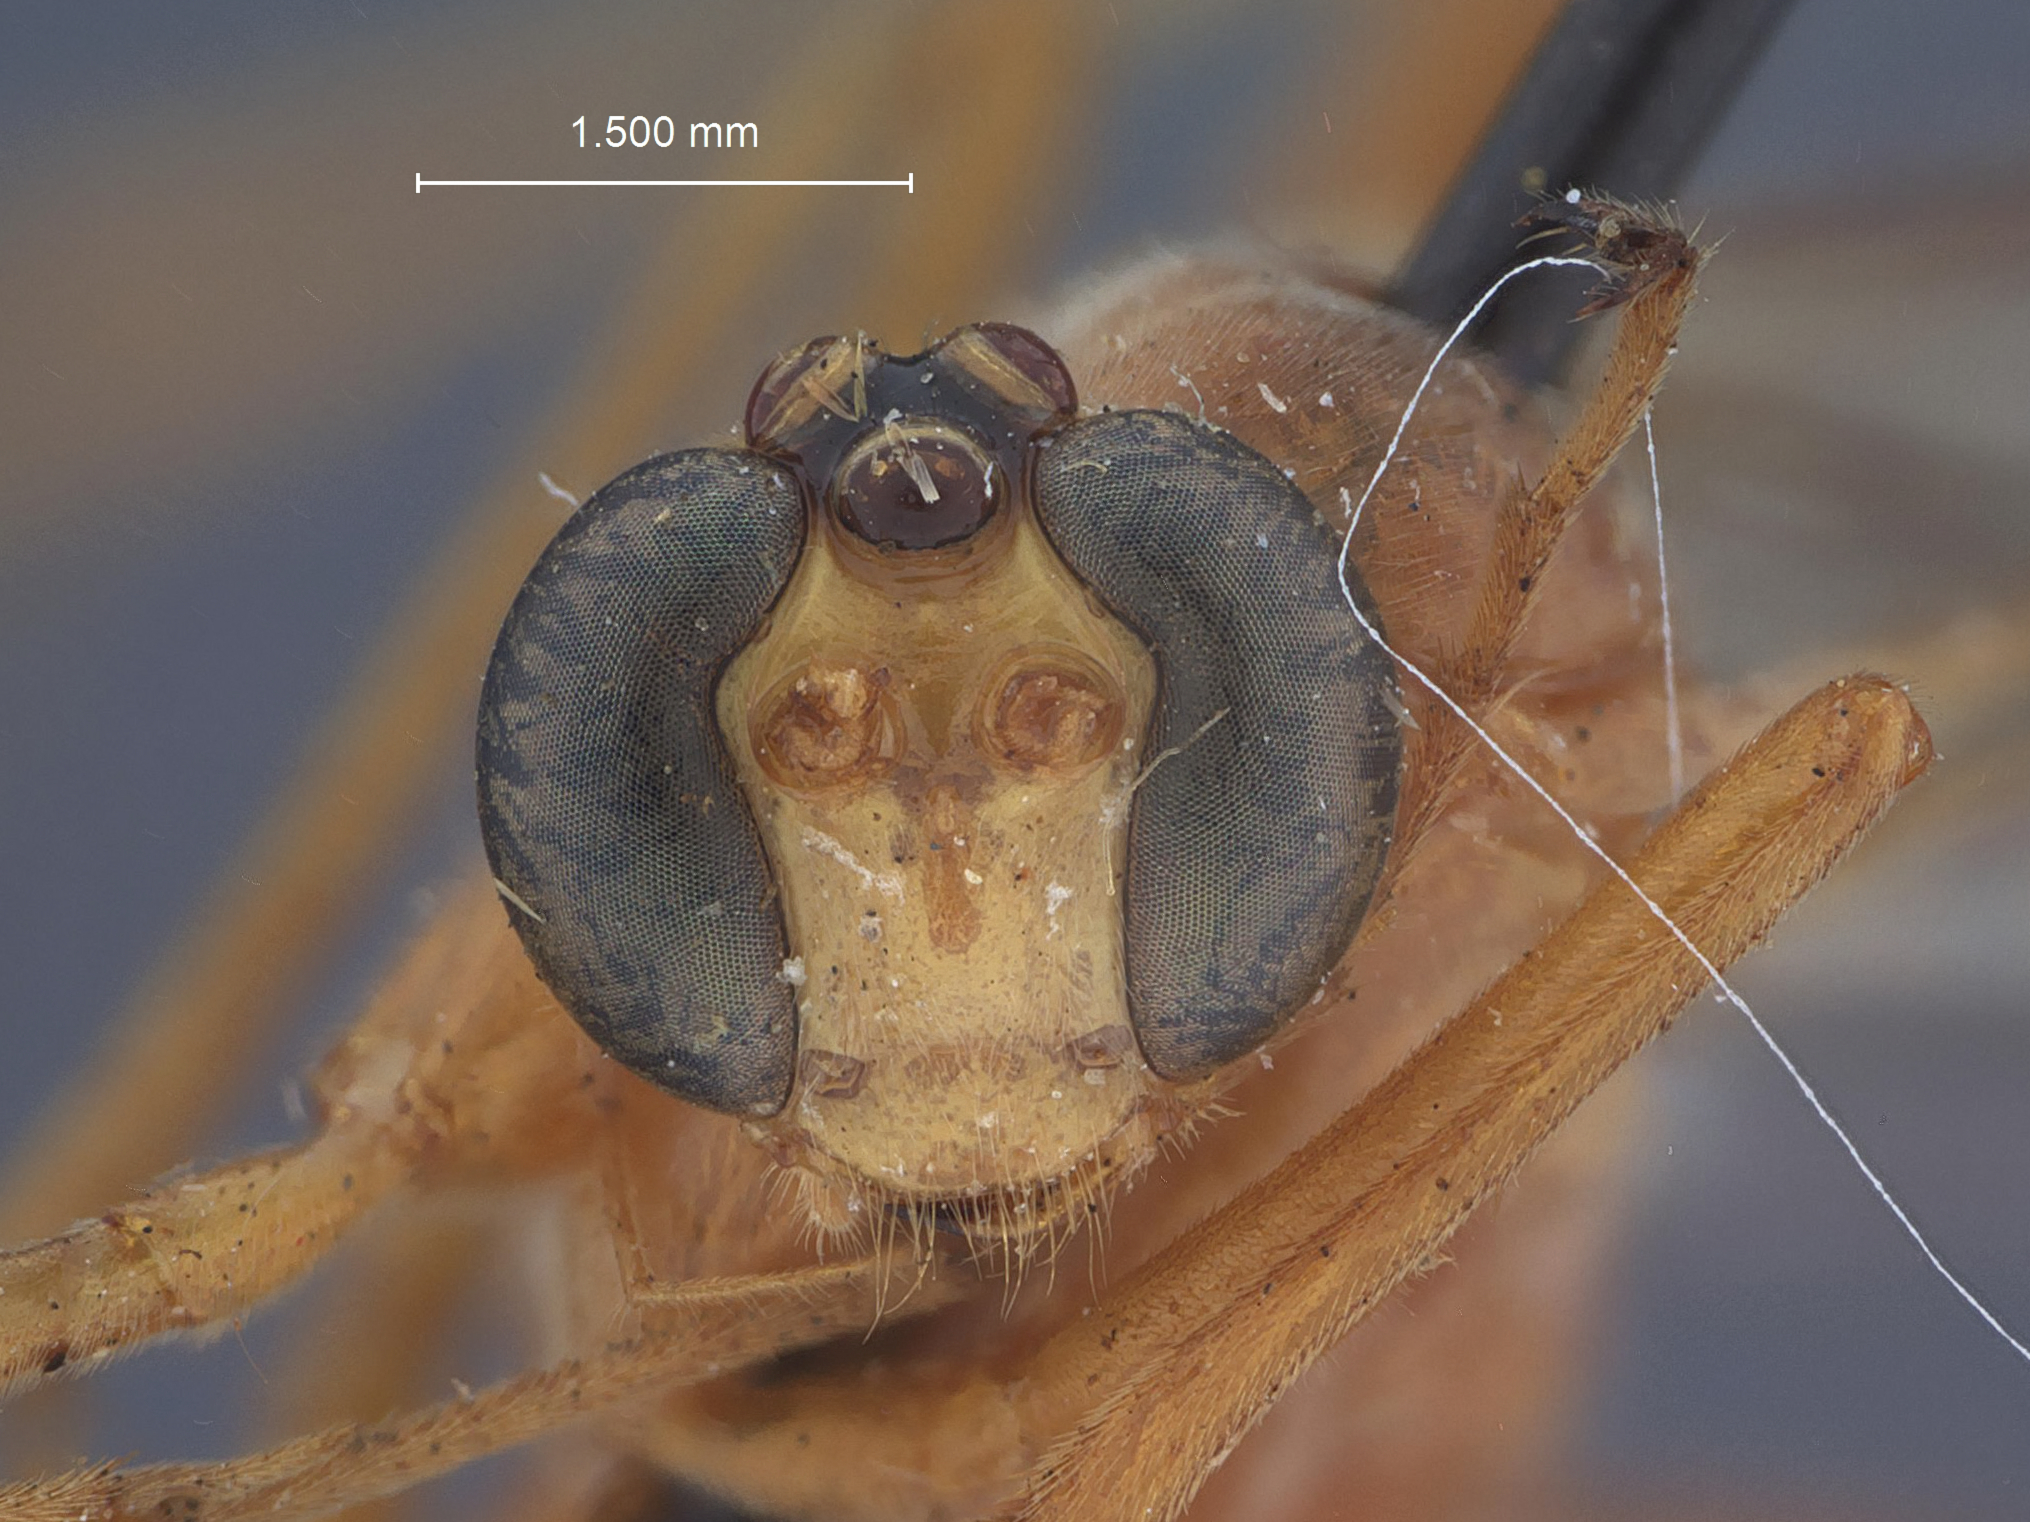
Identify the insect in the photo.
Netelia turbans
